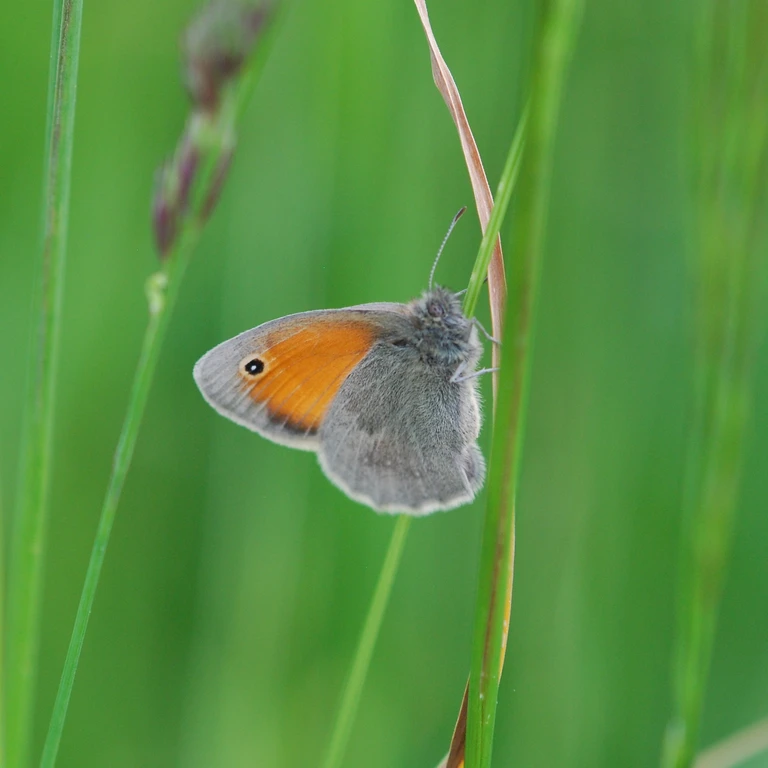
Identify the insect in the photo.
Coenonympha pamphilus
